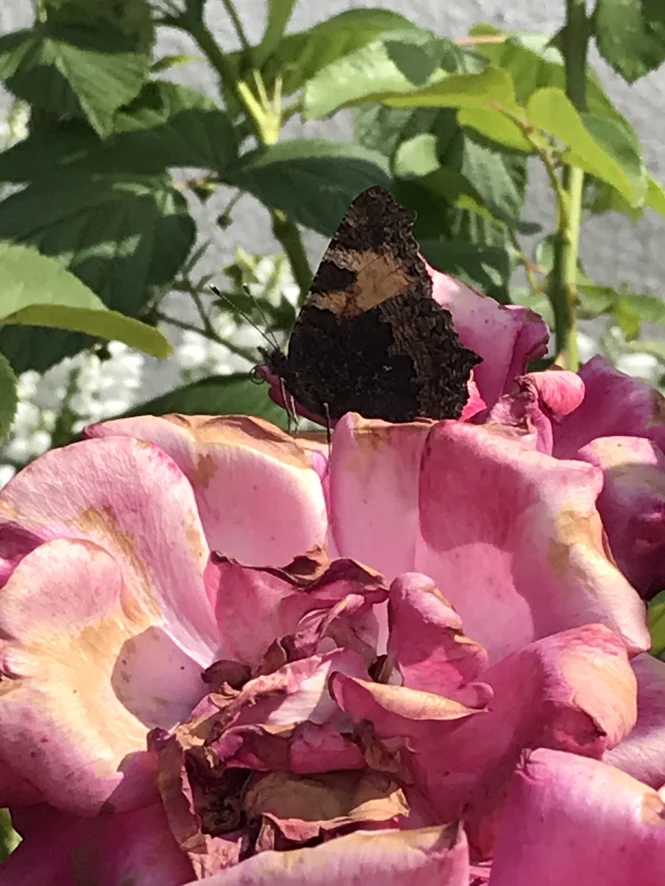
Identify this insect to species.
Aglais urticae
